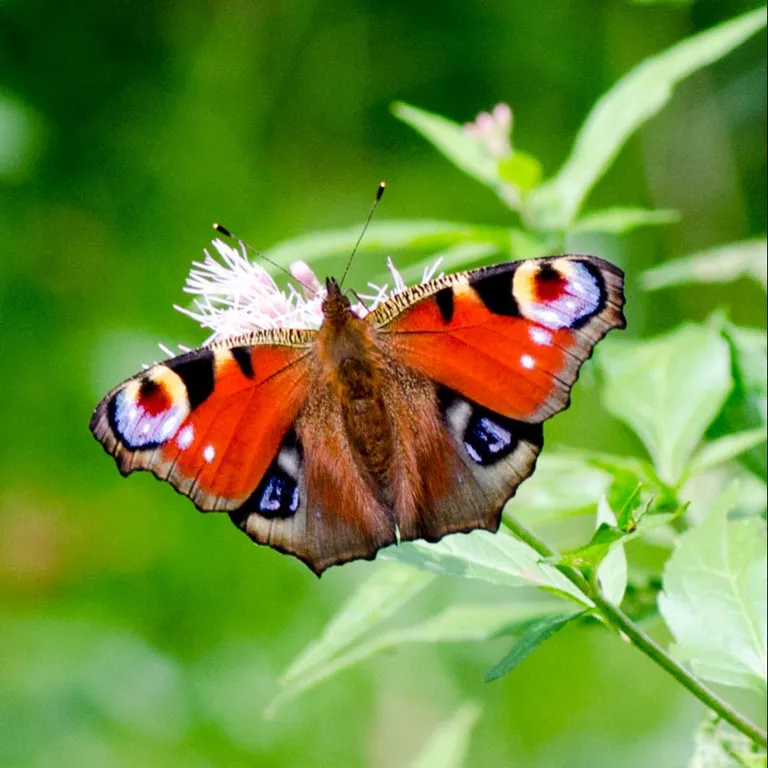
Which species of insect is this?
Aglais io
